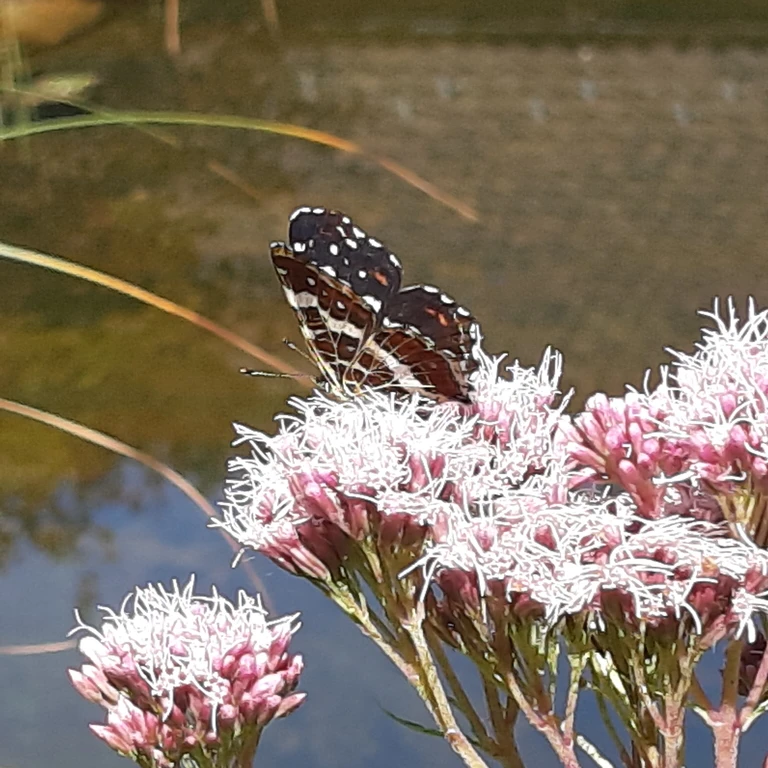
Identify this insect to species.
Araschnia levana
